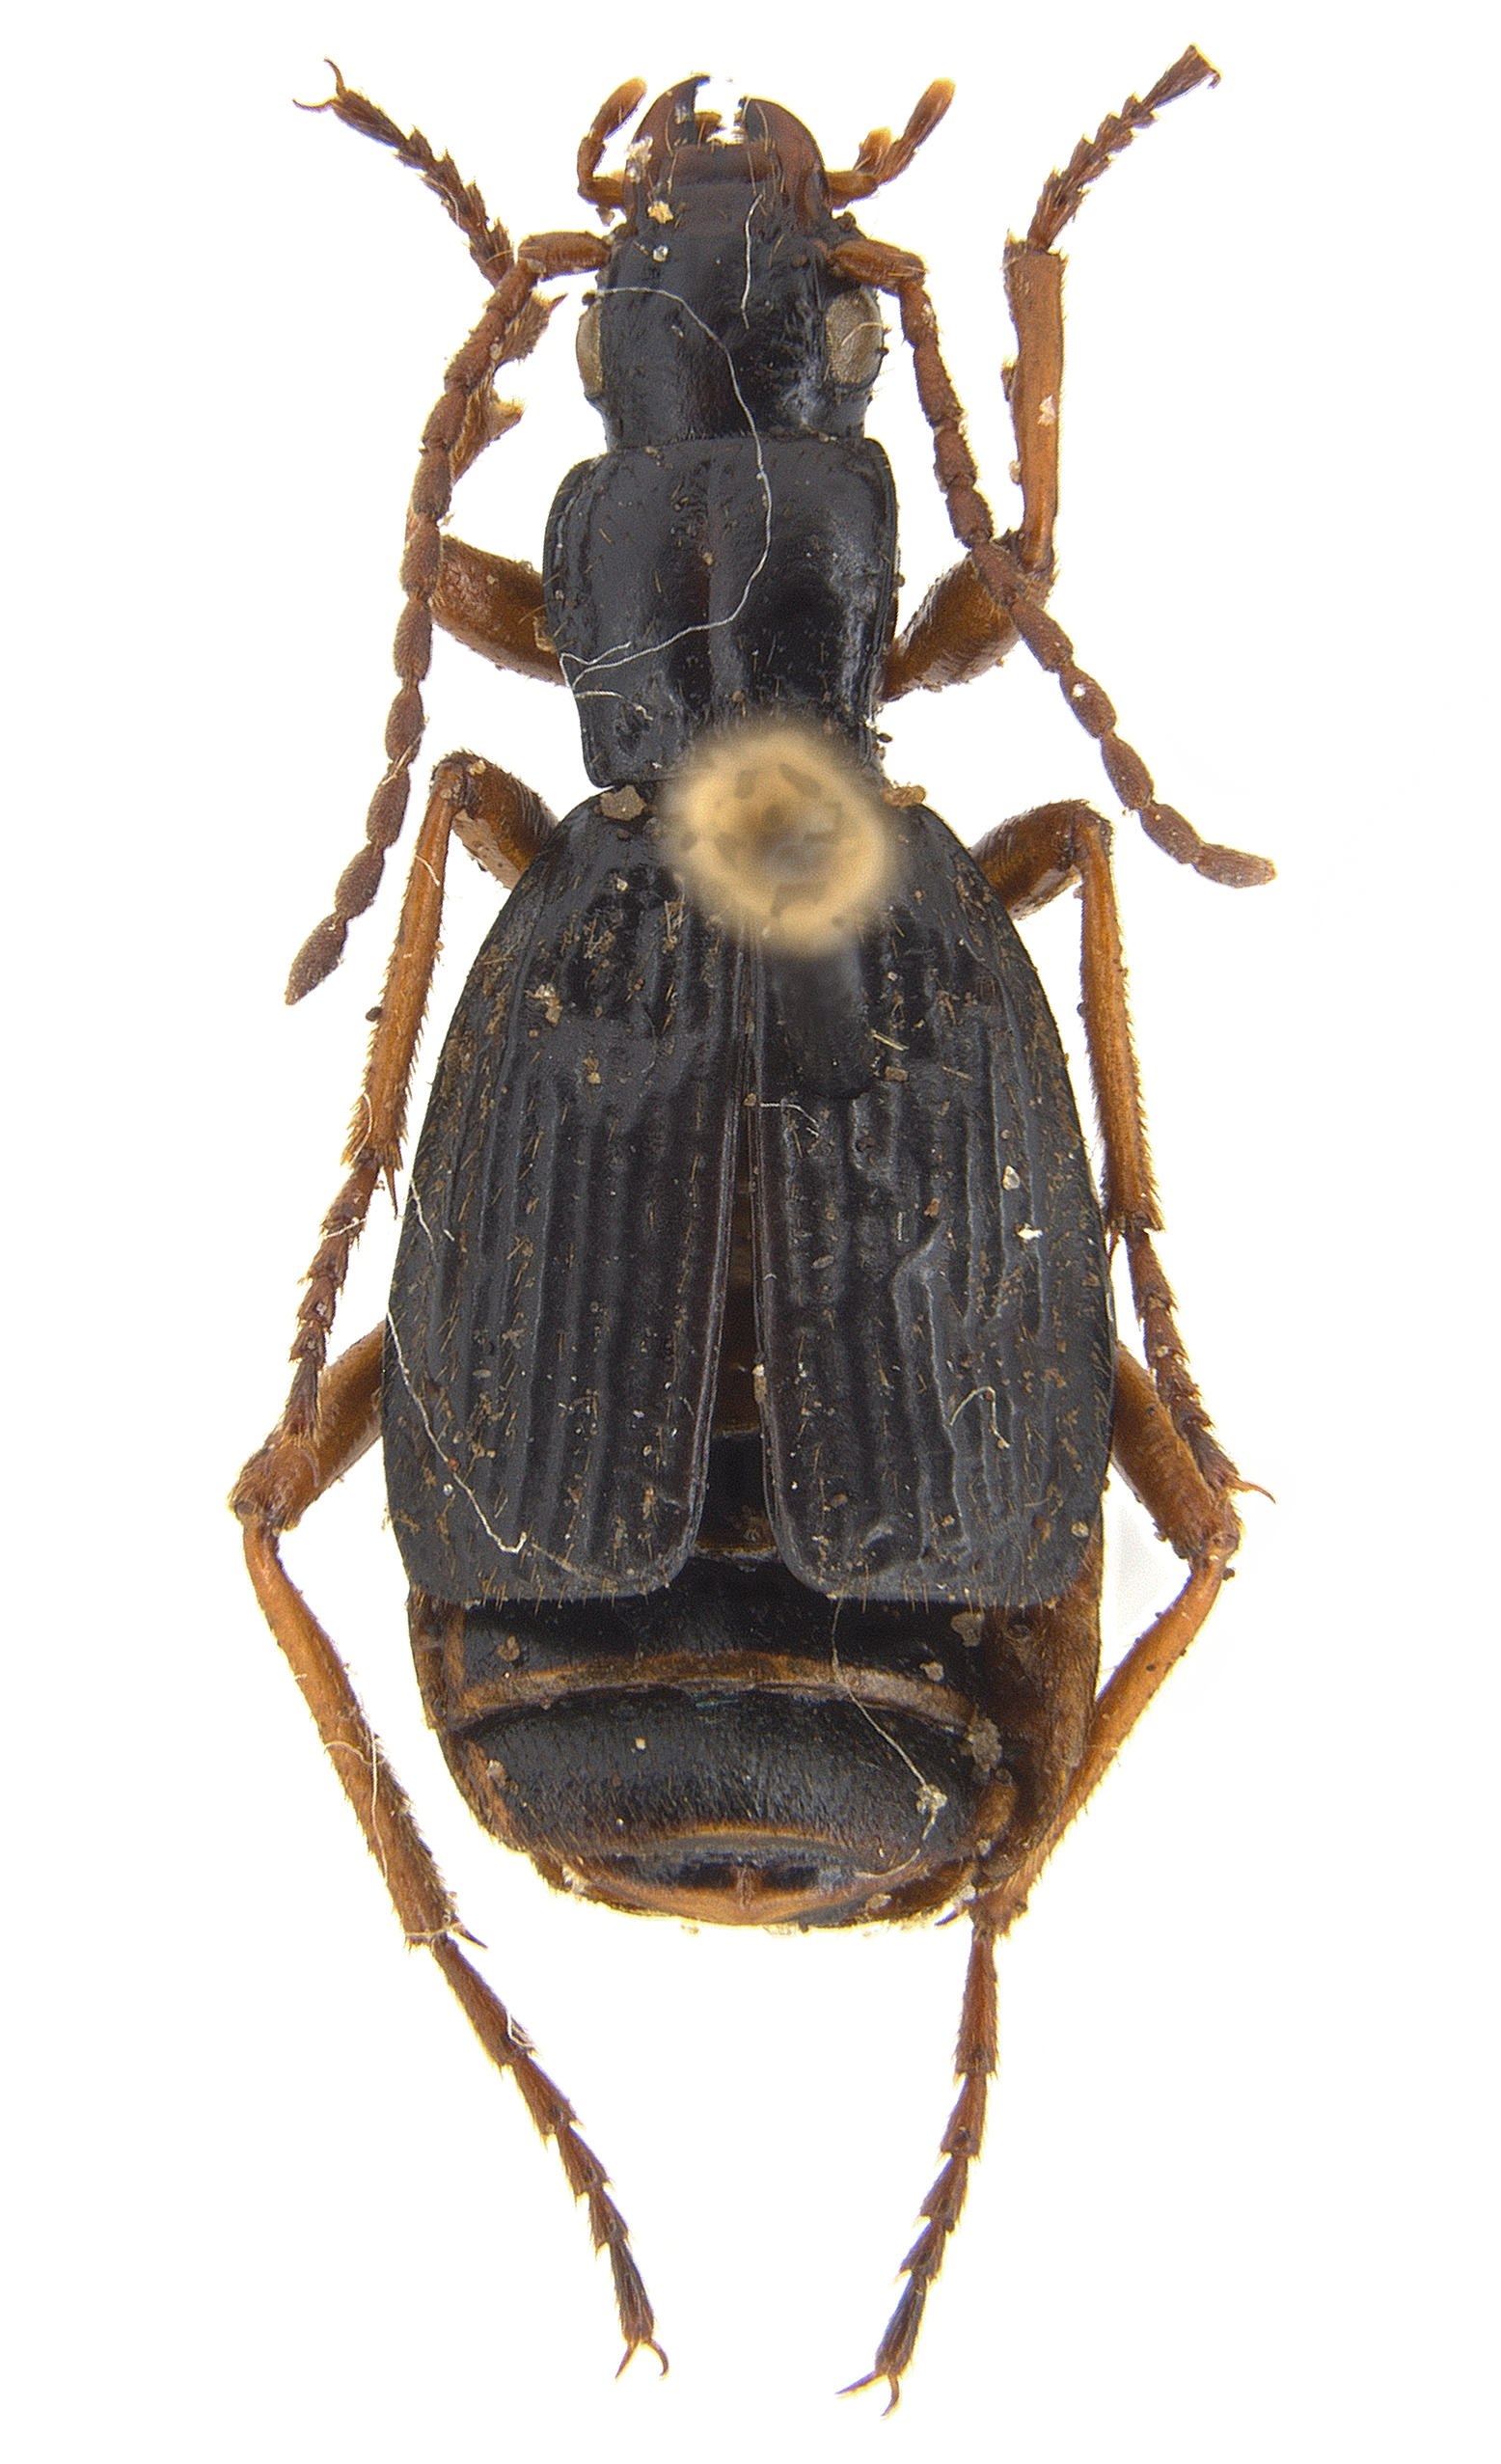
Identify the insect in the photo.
Aptinus bombarda
